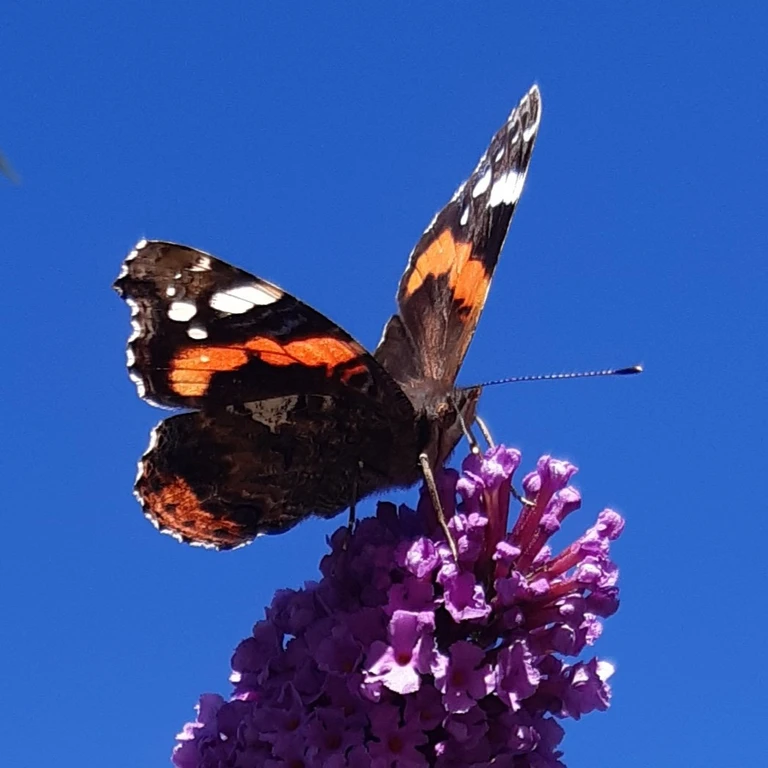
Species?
Vanessa atalanta
